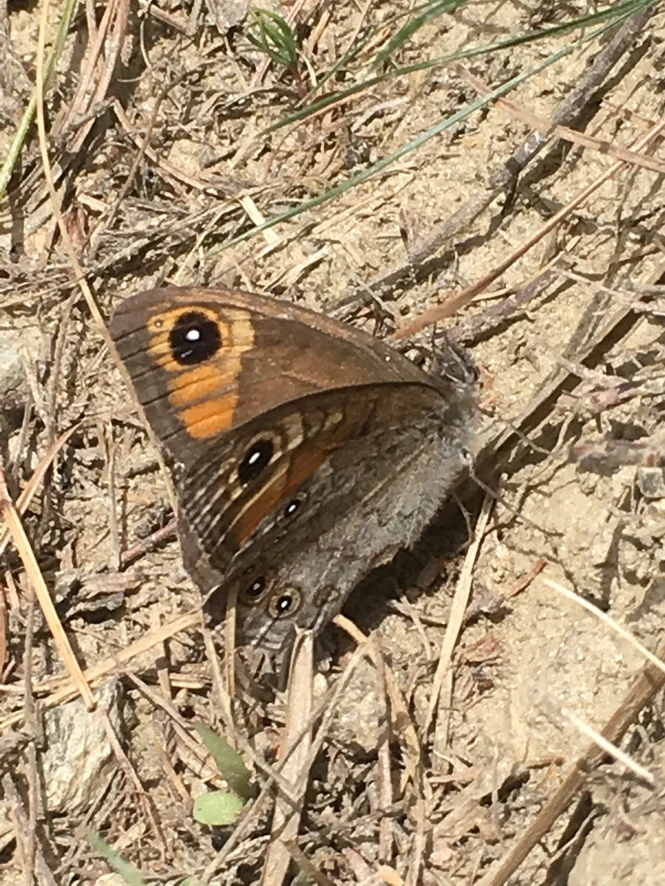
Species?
Lasiommata maera (also Pararge maera)
